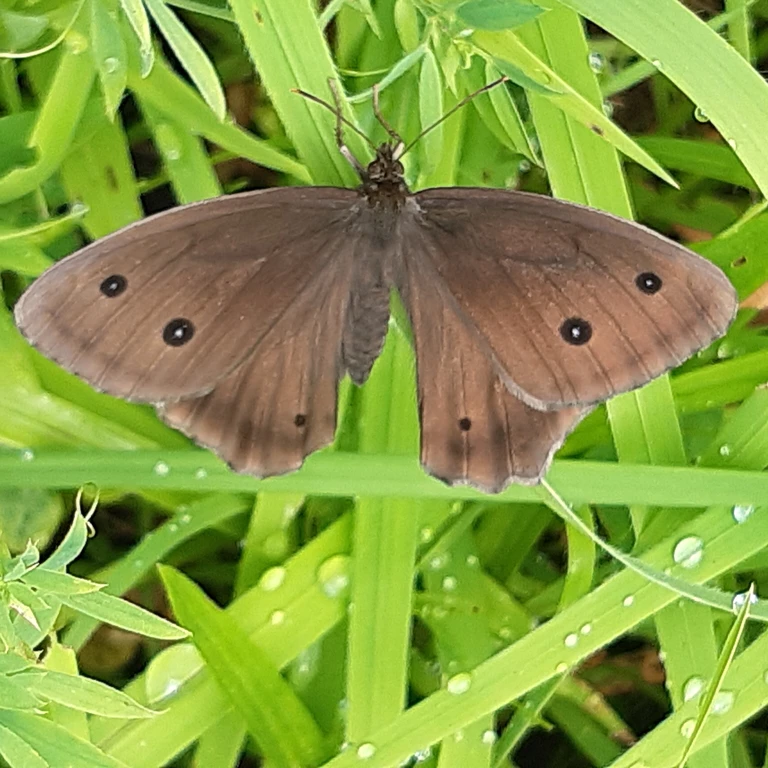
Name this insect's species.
Minois dryas
